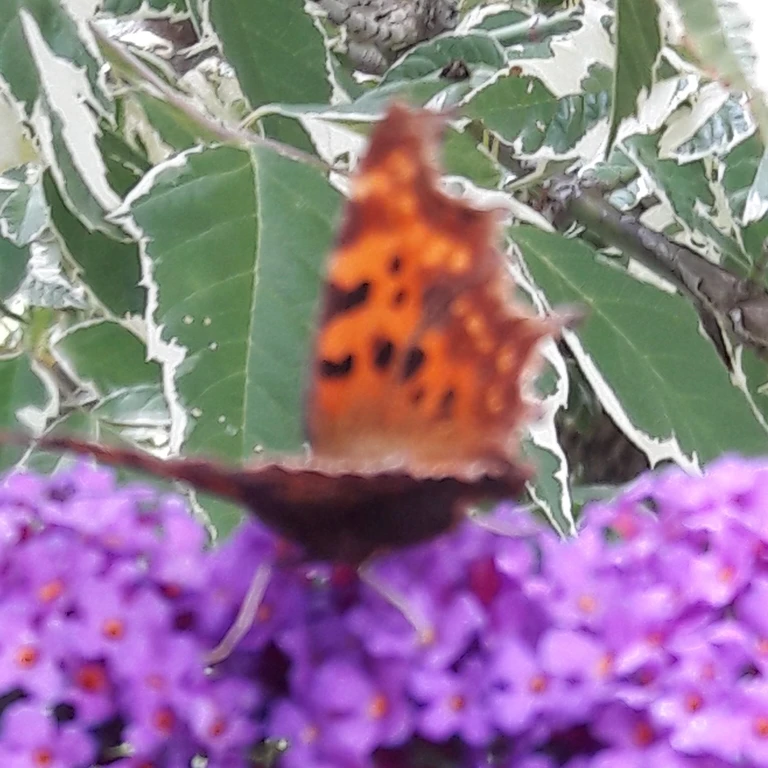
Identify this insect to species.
Polygonia c-album
